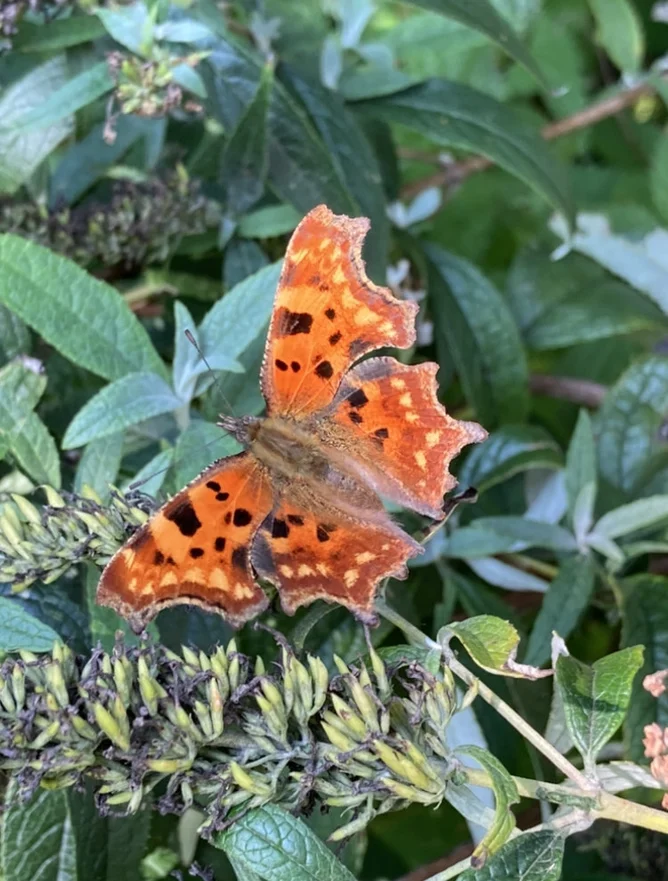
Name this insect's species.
Polygonia c-album
